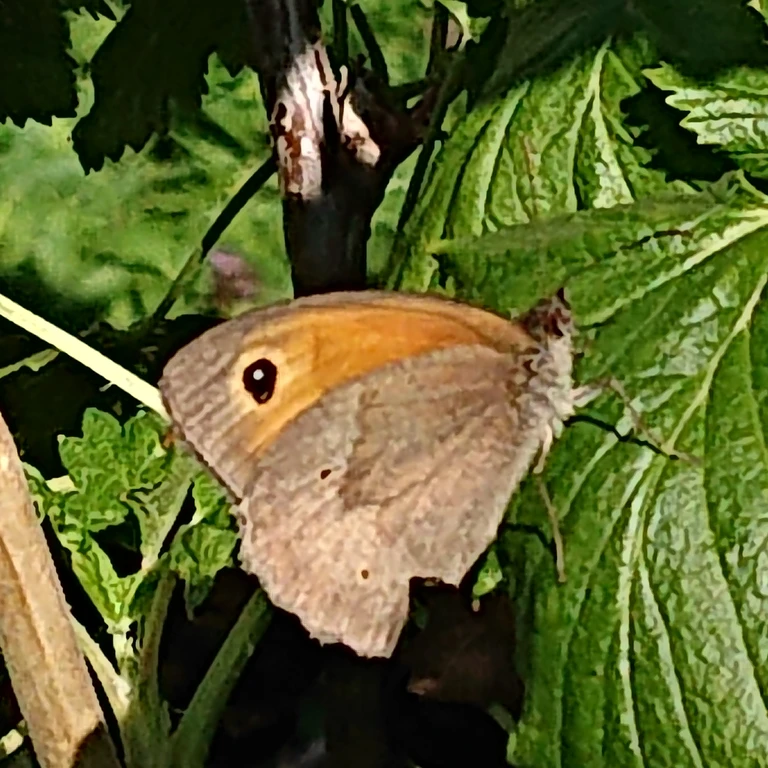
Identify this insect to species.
Maniola jurtina
